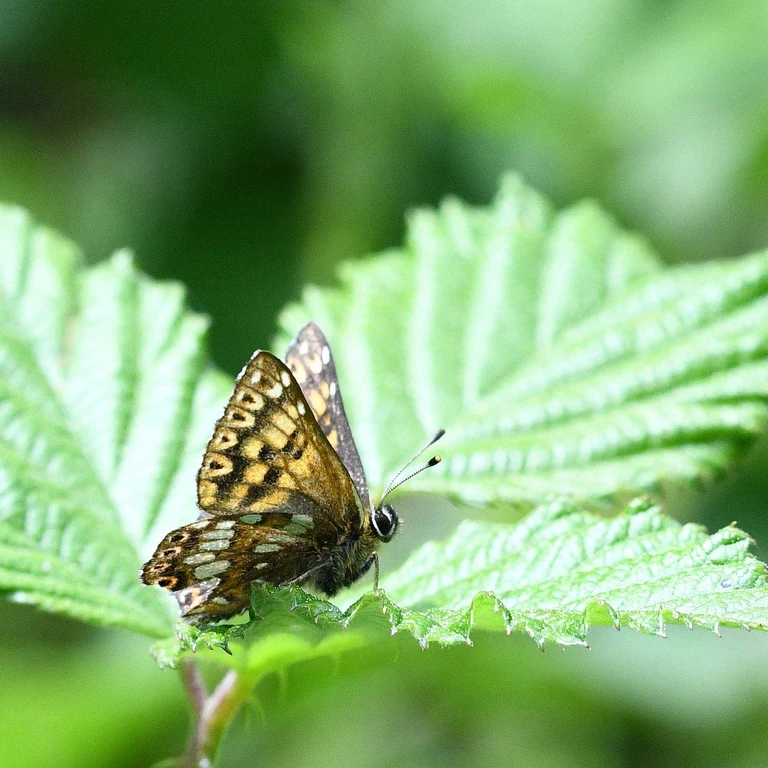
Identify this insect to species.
Hamearis lucina
